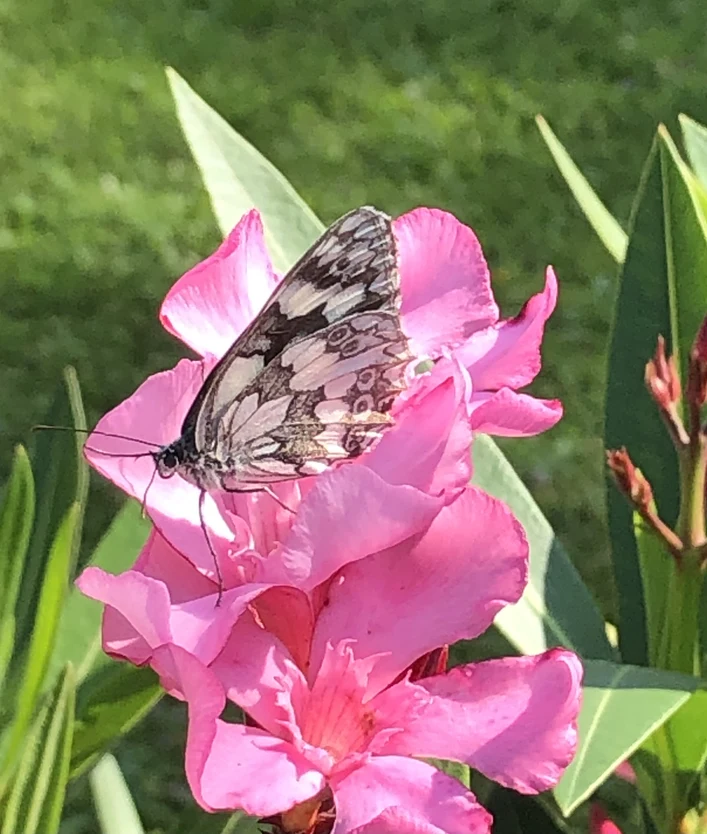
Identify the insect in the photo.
Melanargia galathea
